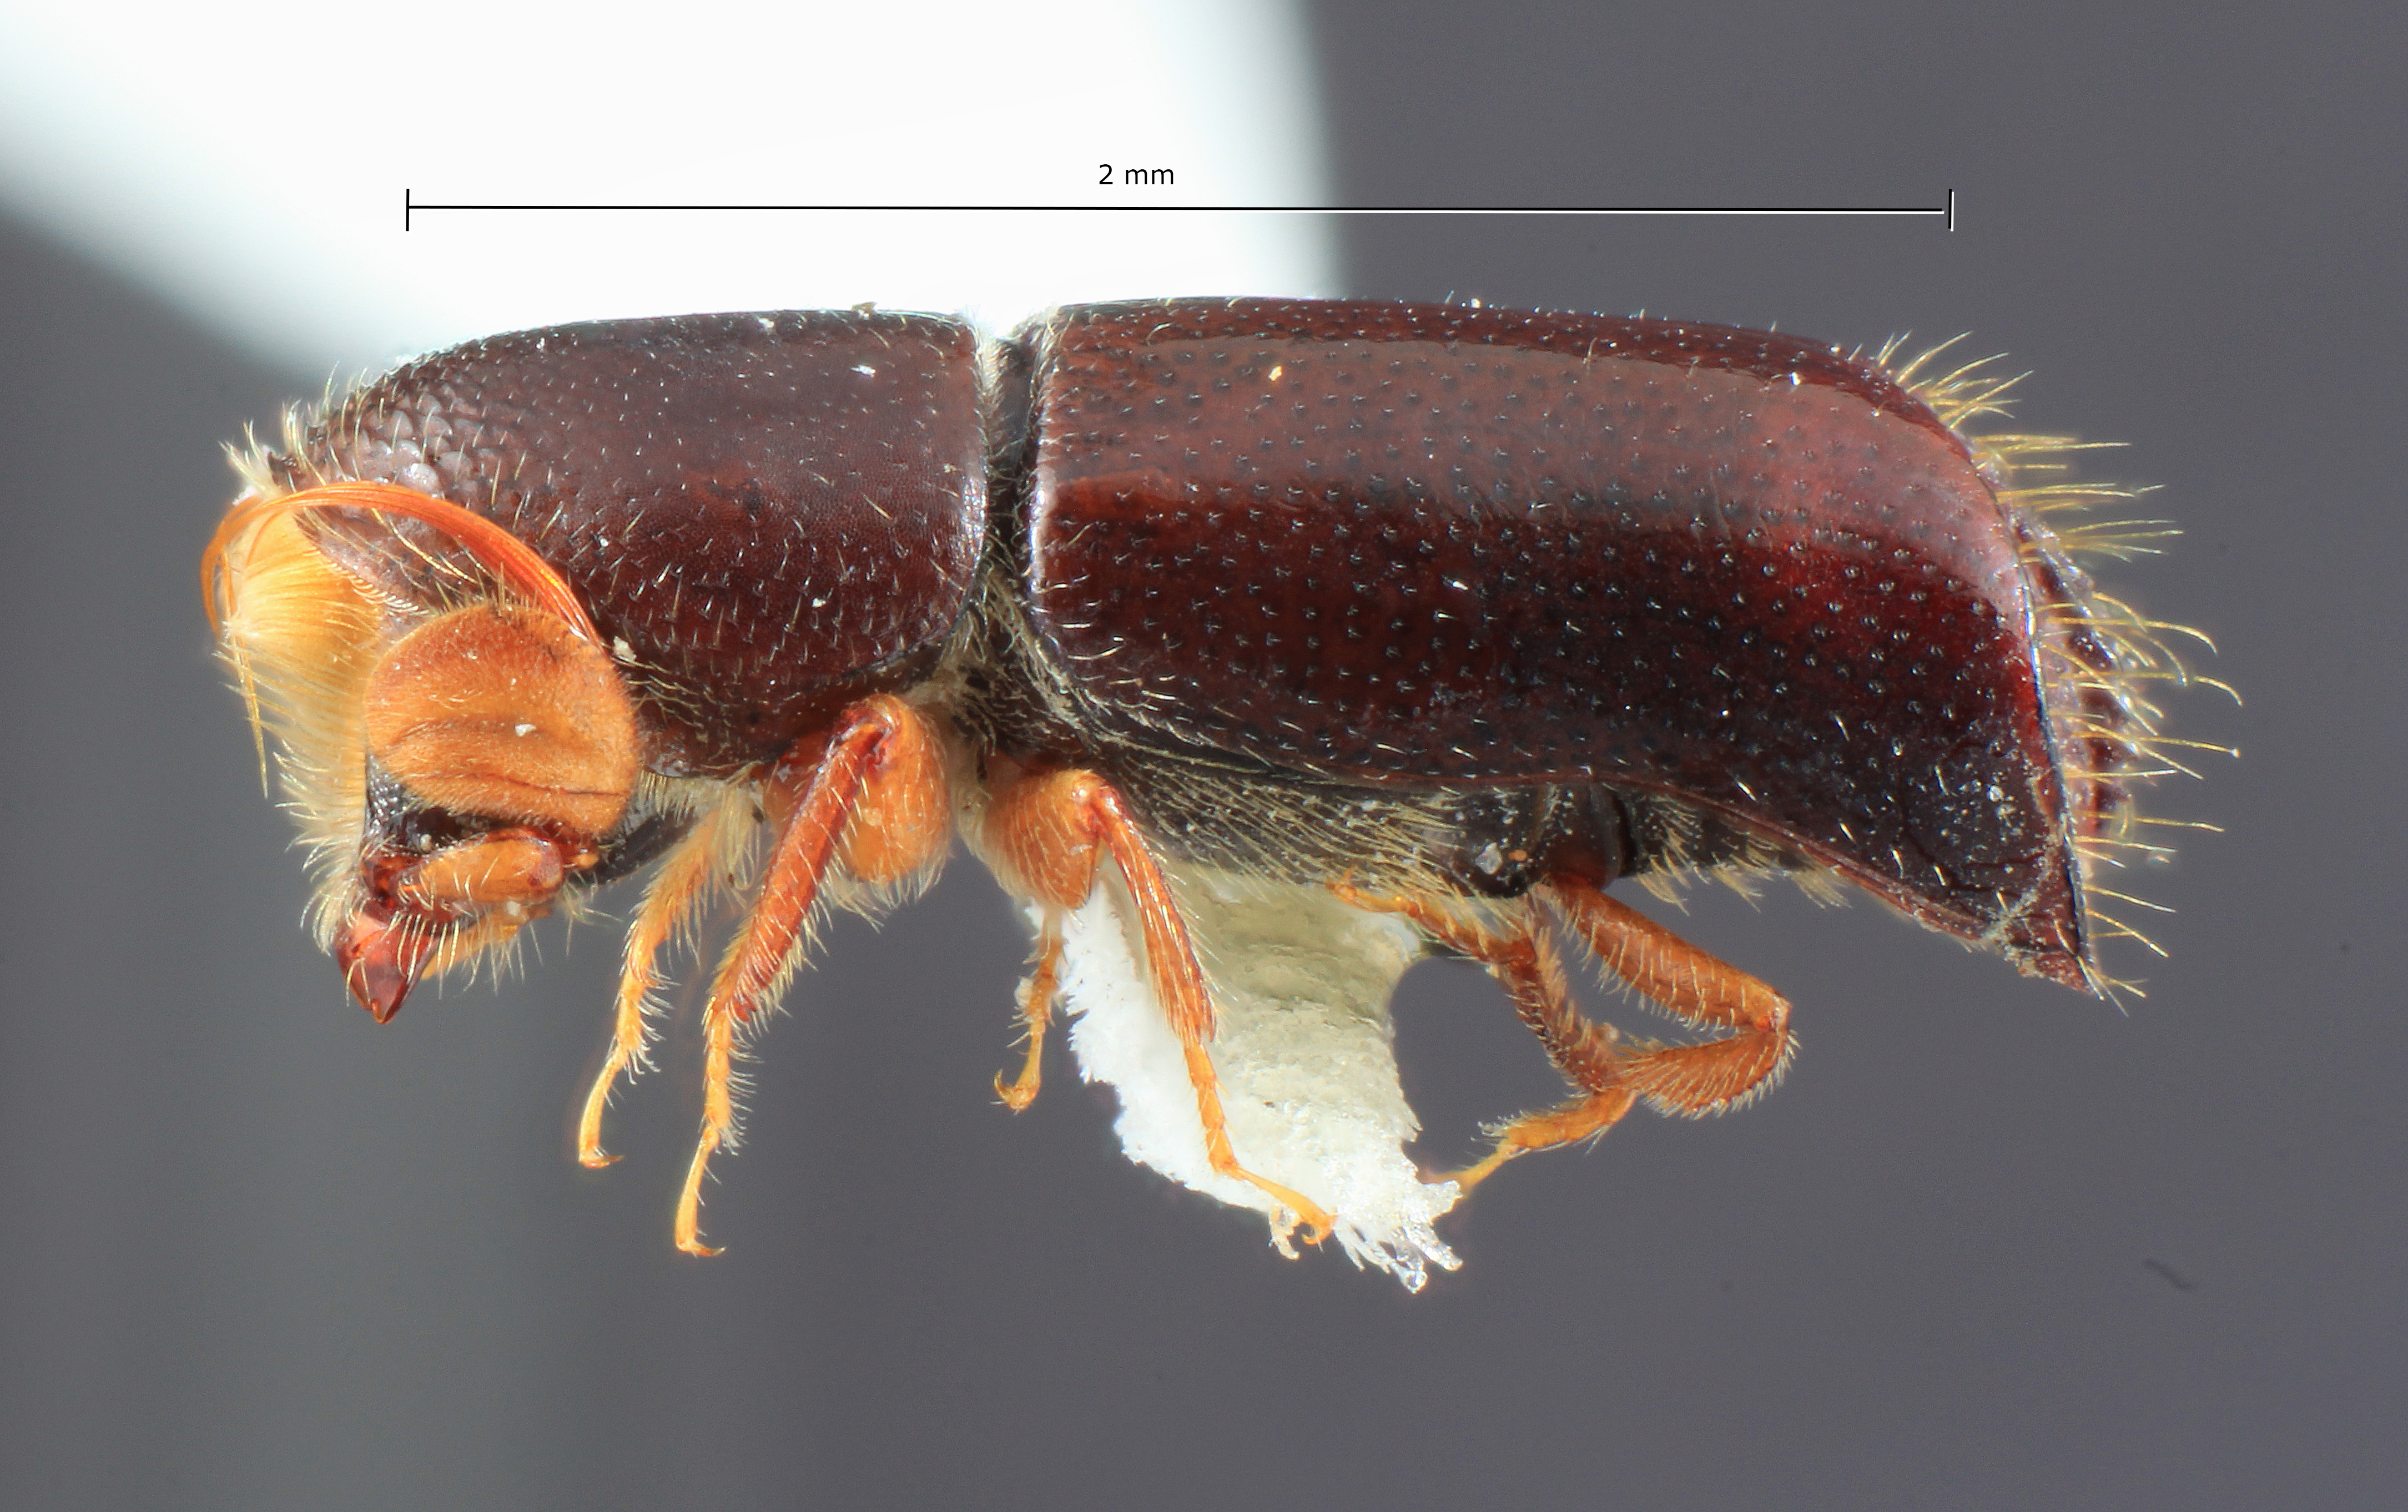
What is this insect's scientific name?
Corthylus additus
